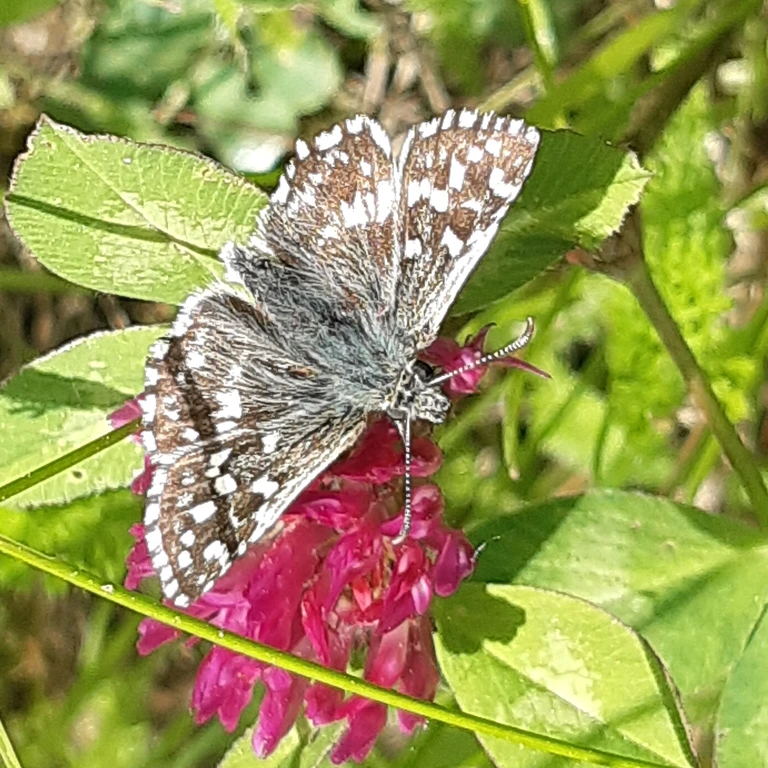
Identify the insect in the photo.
Pyrgus malvae
